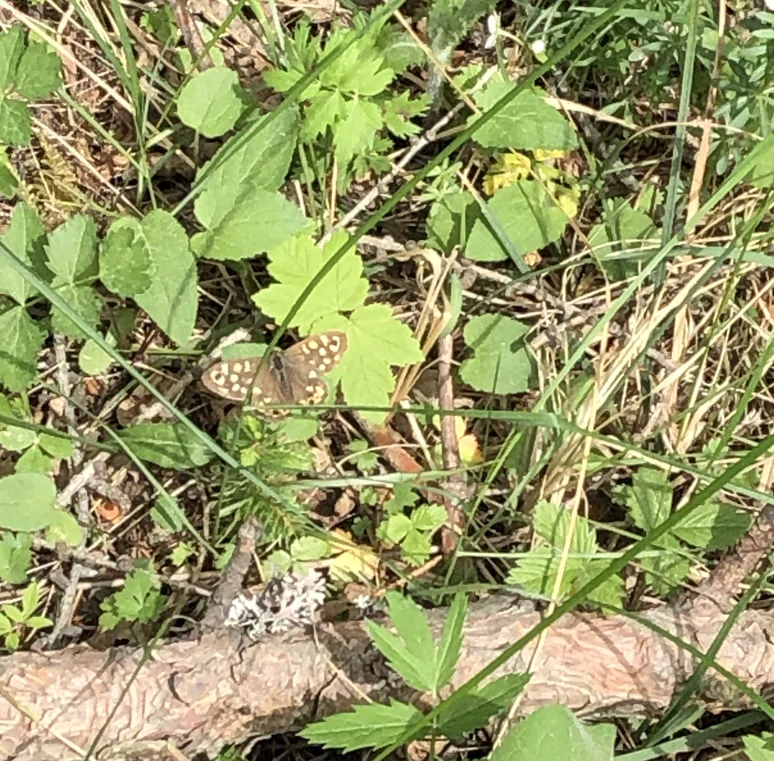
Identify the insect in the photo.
Pararge aegeria
